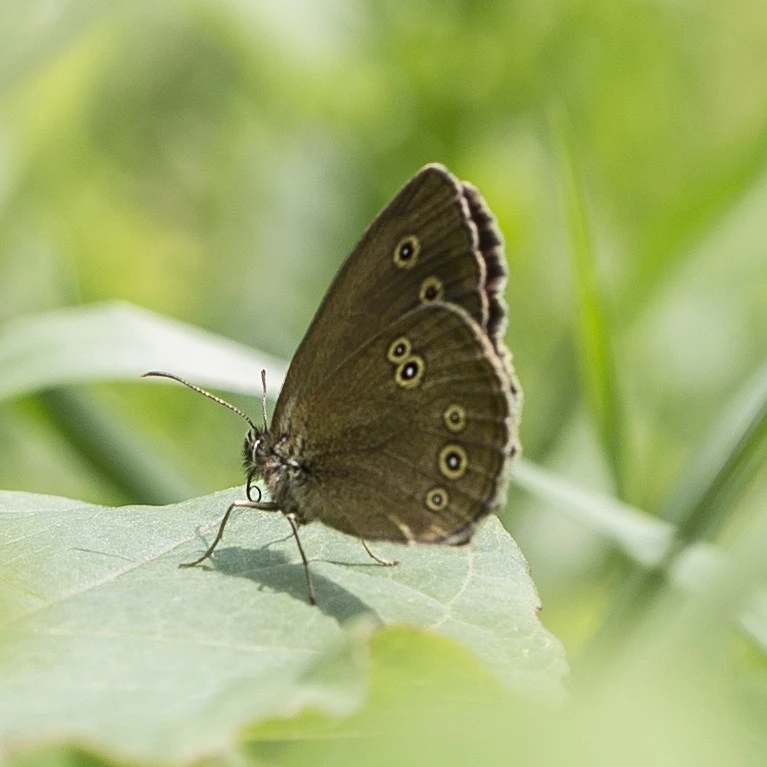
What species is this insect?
Aphantopus hyperantus
